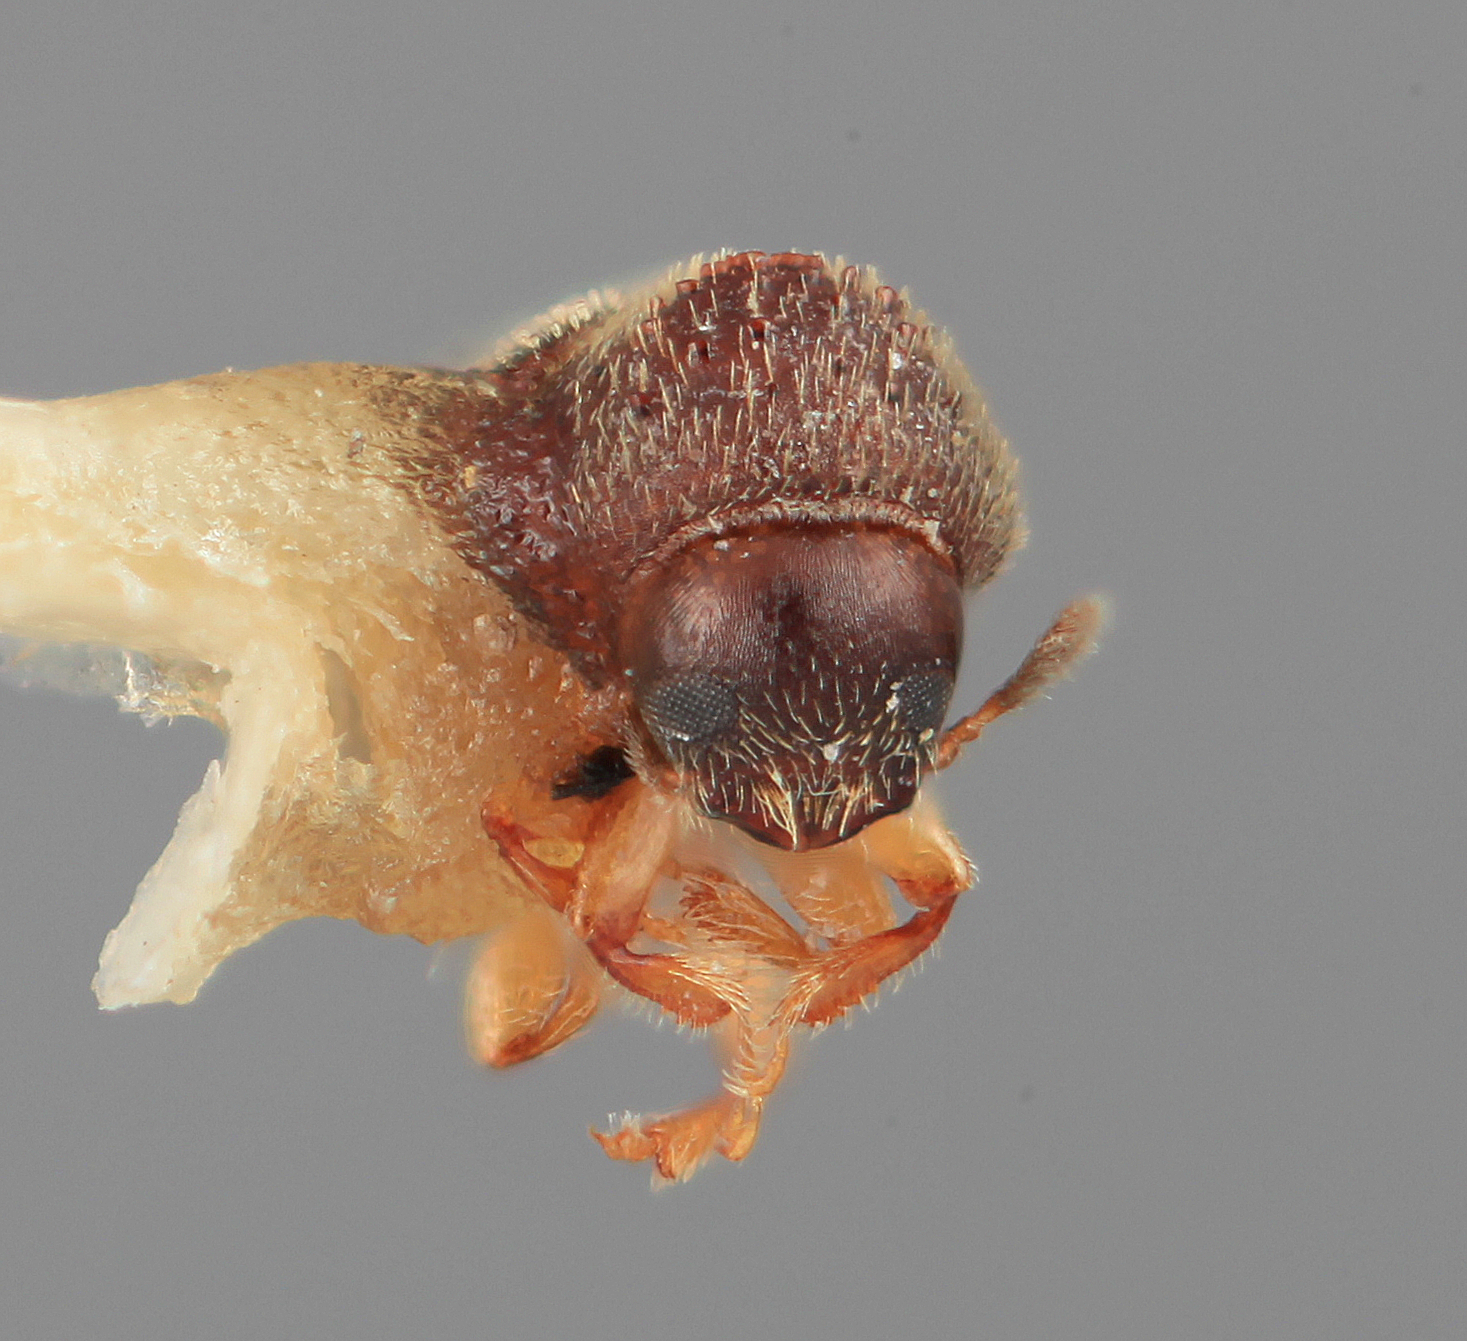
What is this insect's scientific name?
Stegomerus mexicanus
